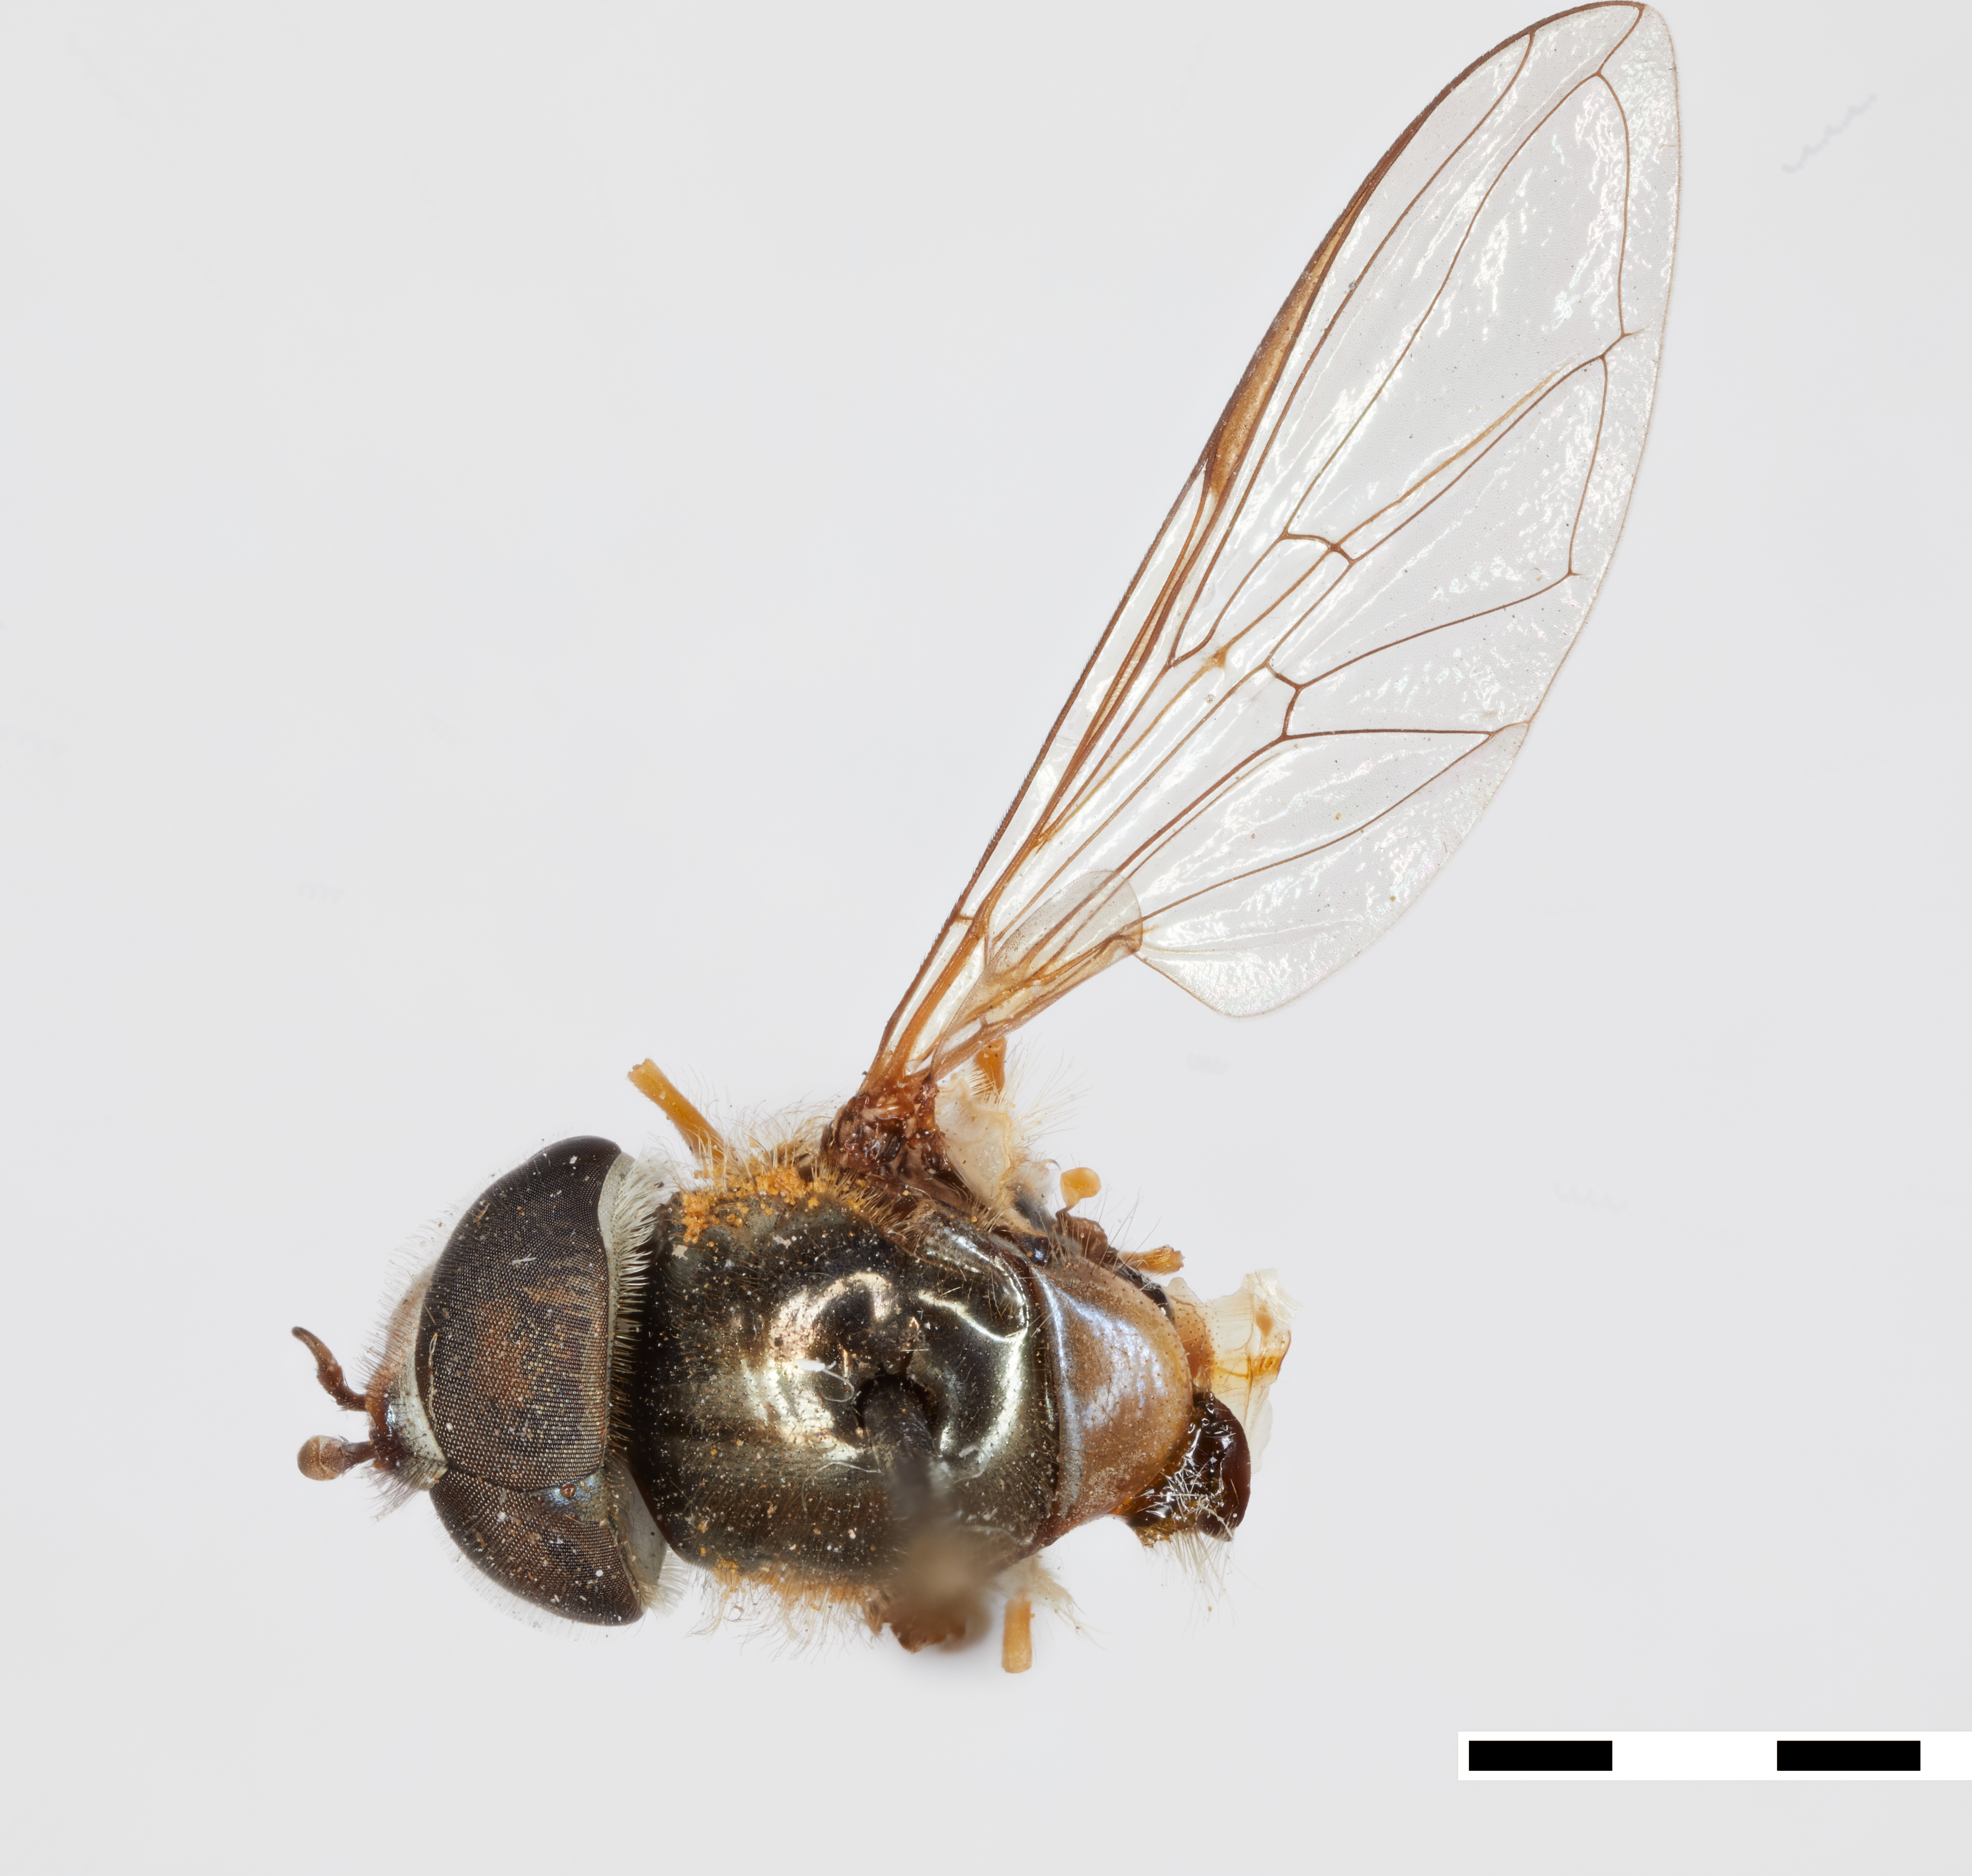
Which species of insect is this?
Syrphus creper
